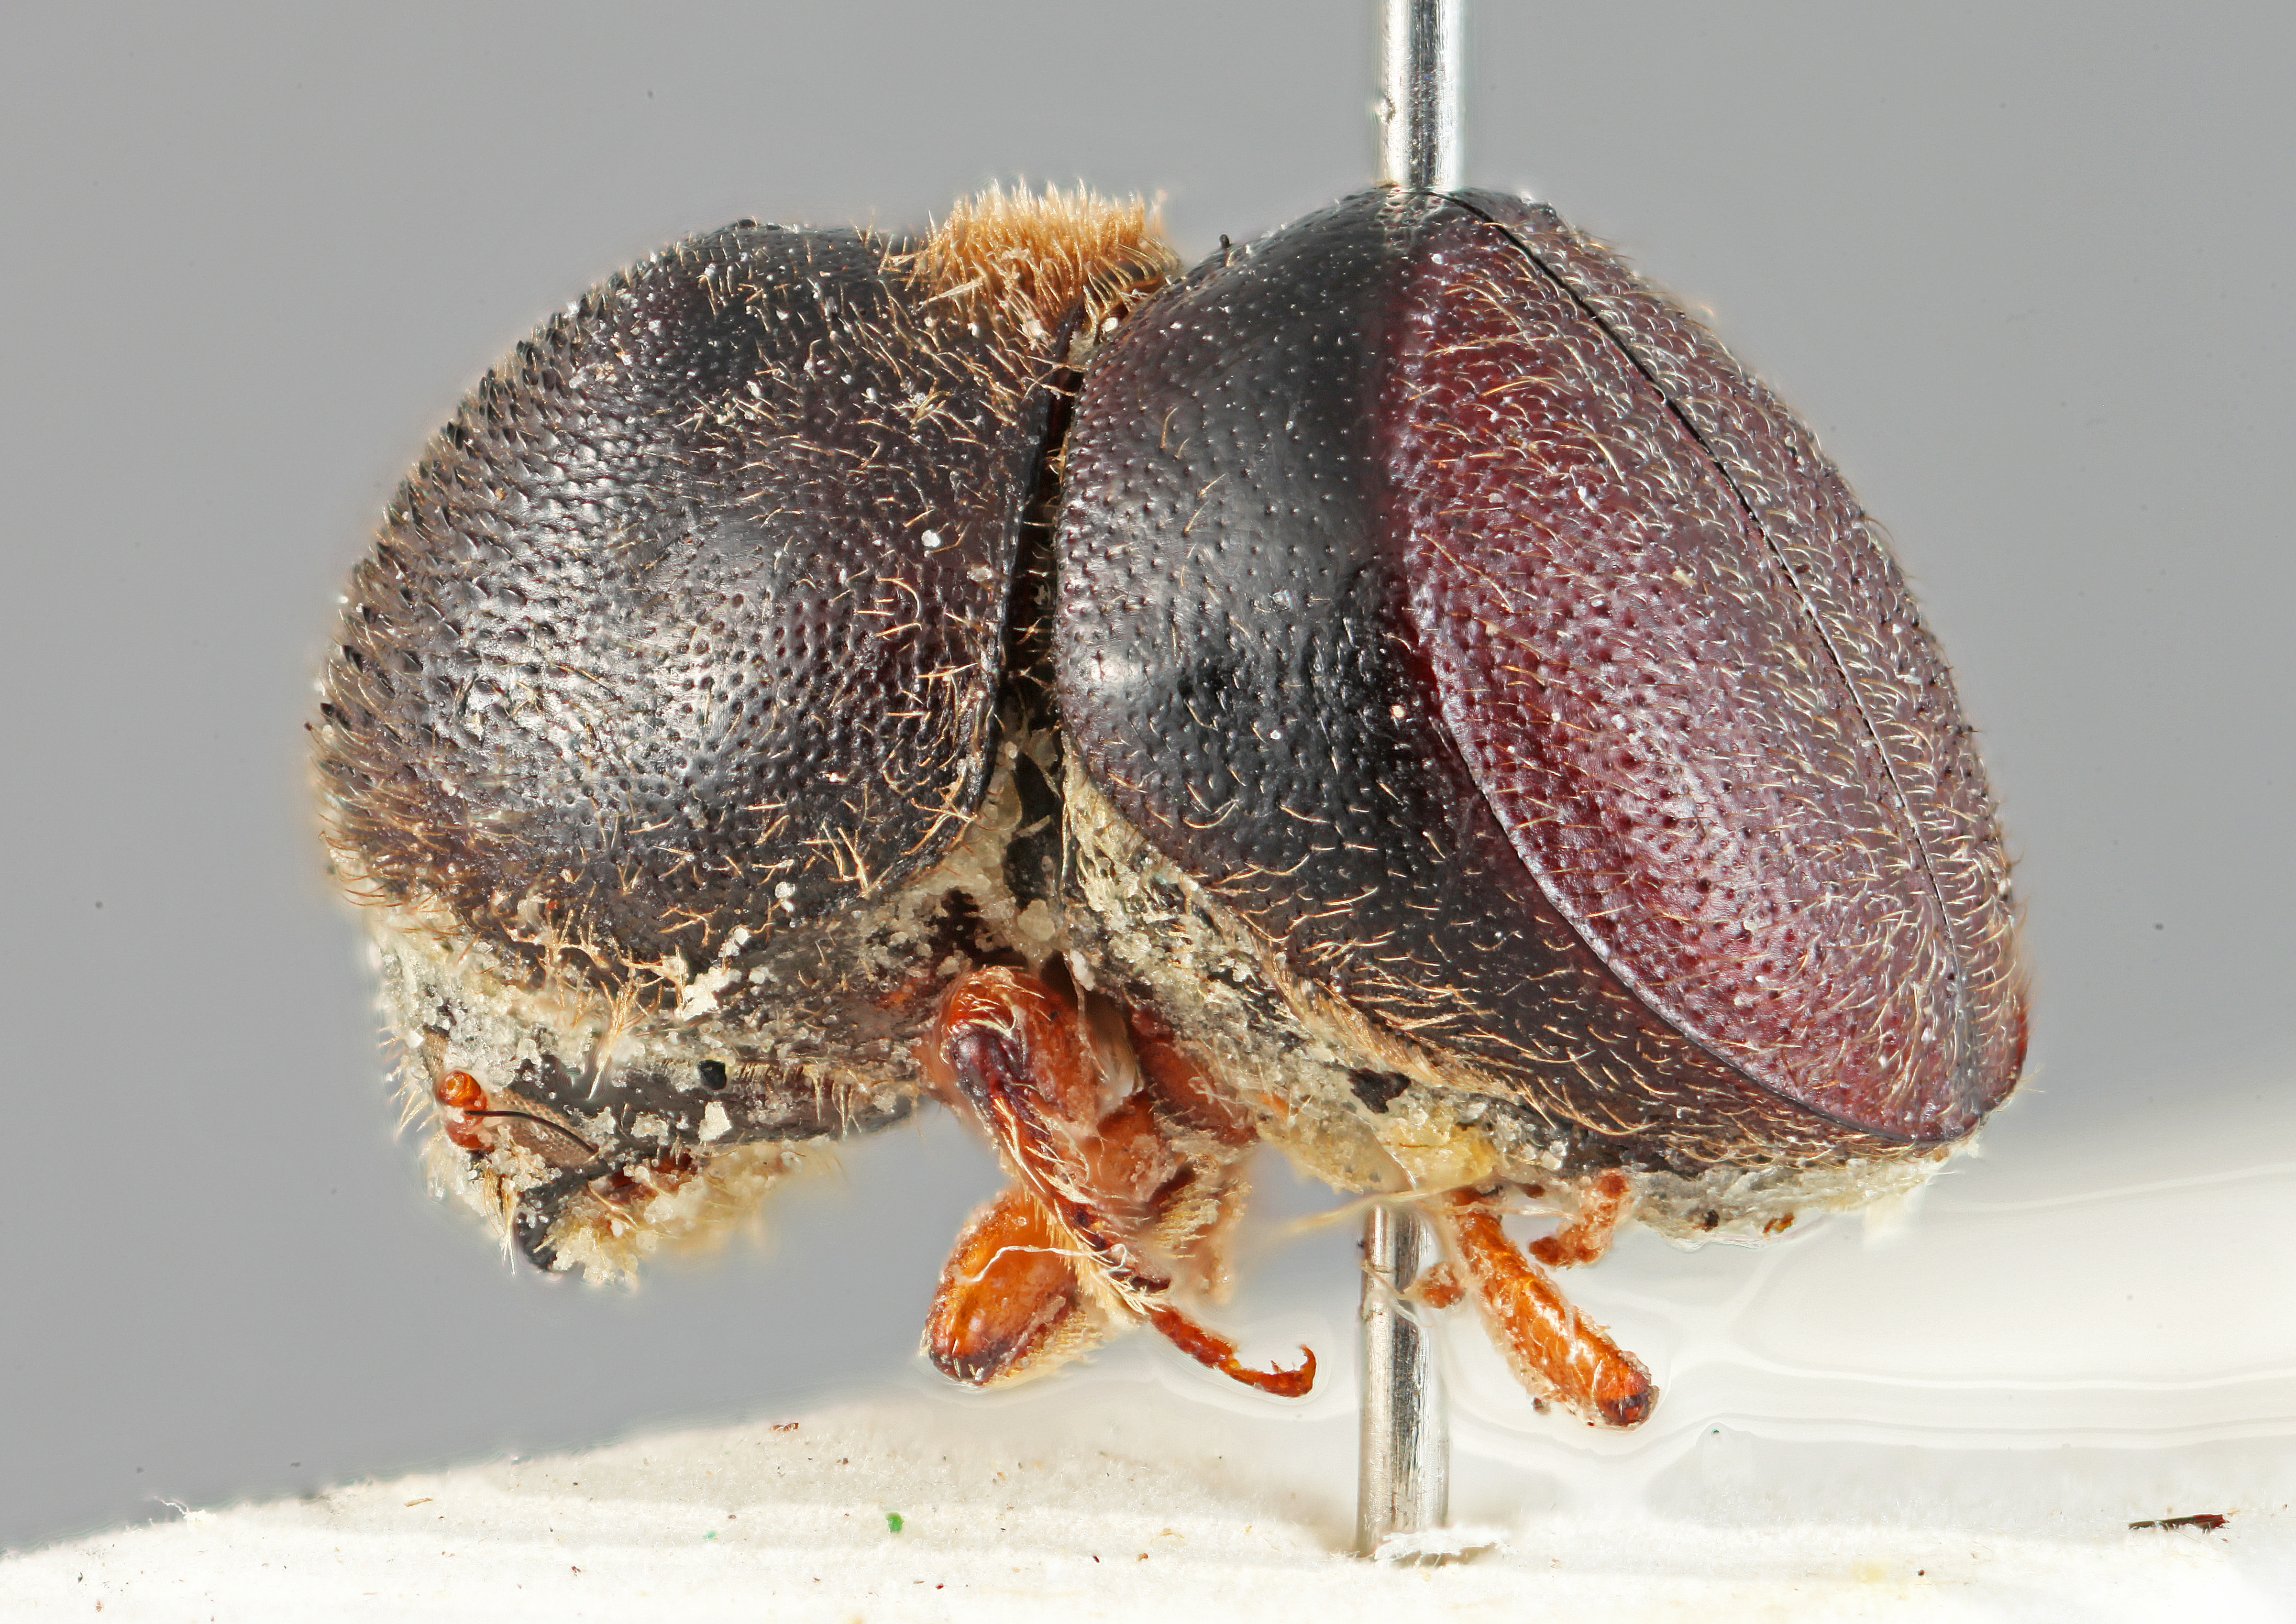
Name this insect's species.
Xyleborus testudo
